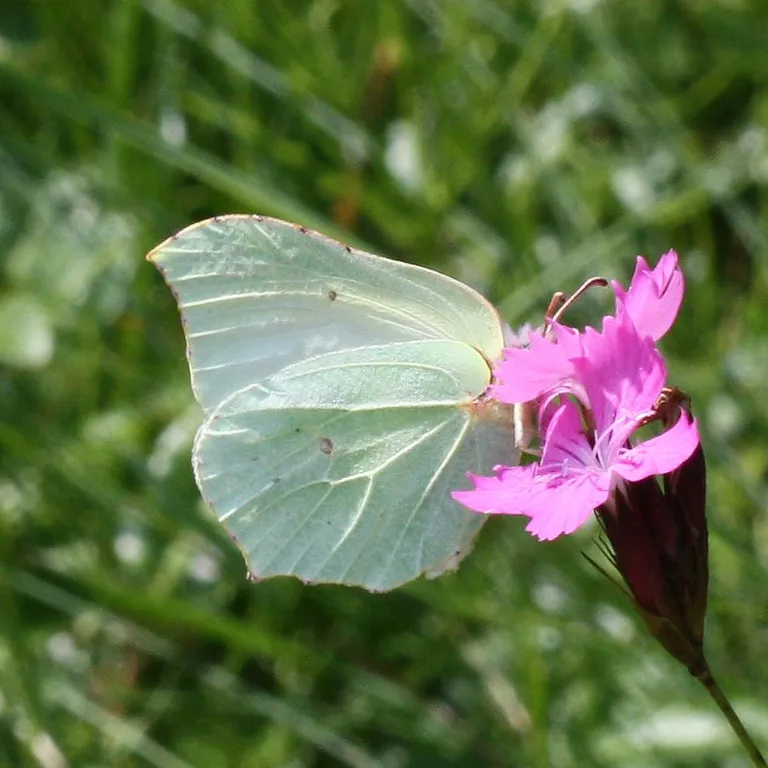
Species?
Gonepteryx rhamni
